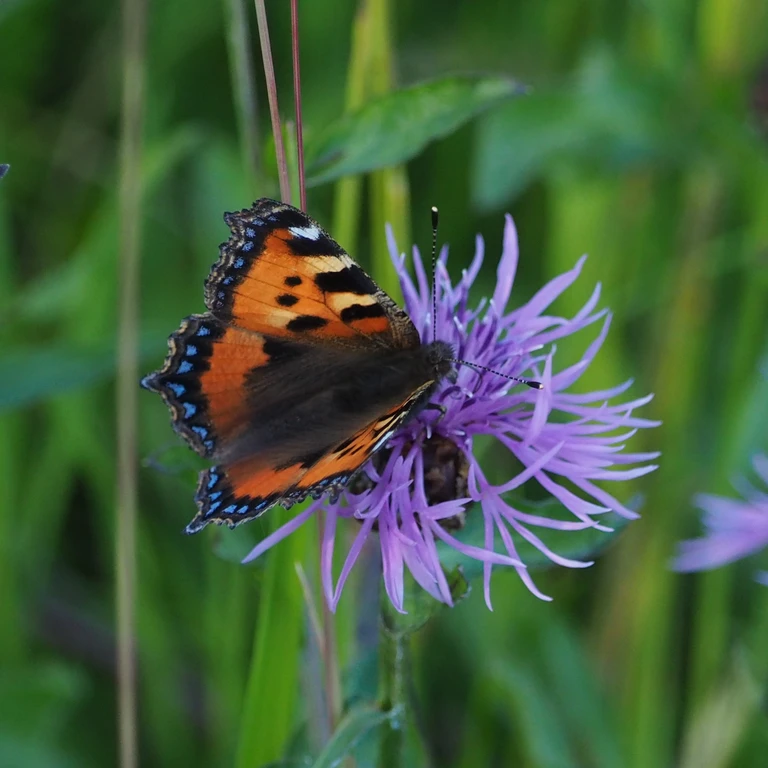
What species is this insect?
Aglais urticae
